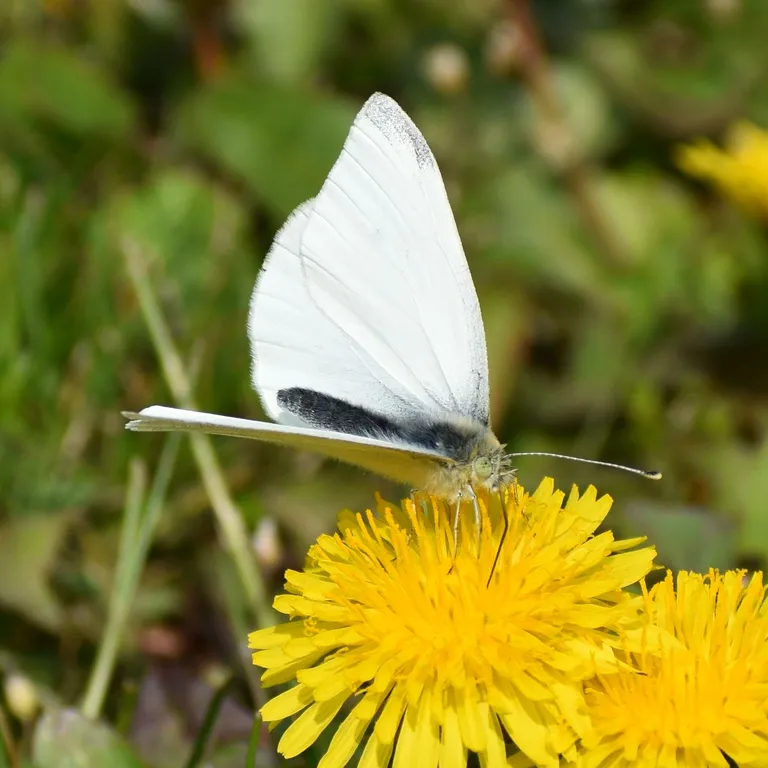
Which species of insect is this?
Pieris rapae
